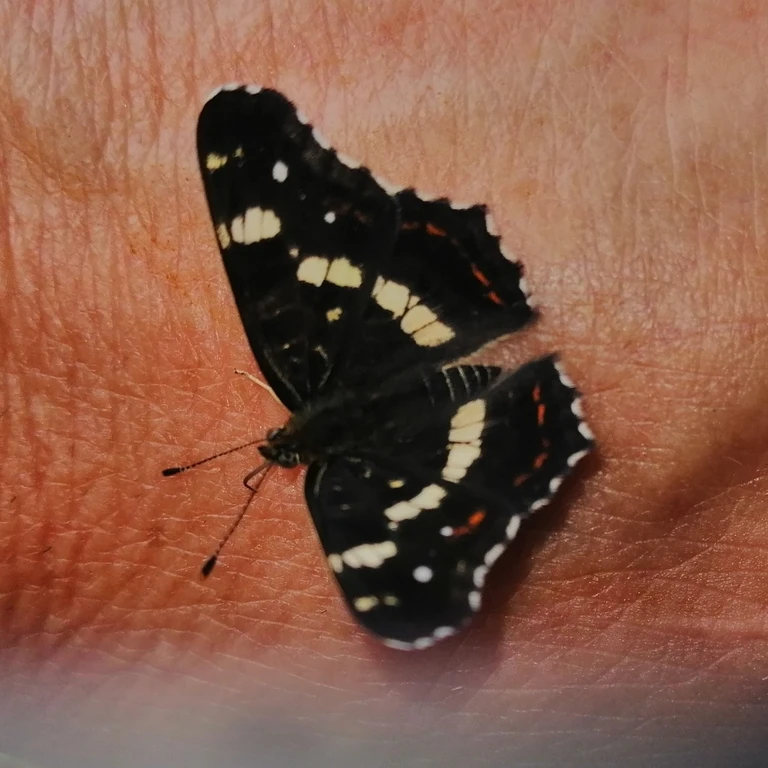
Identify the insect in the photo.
Araschnia levana
